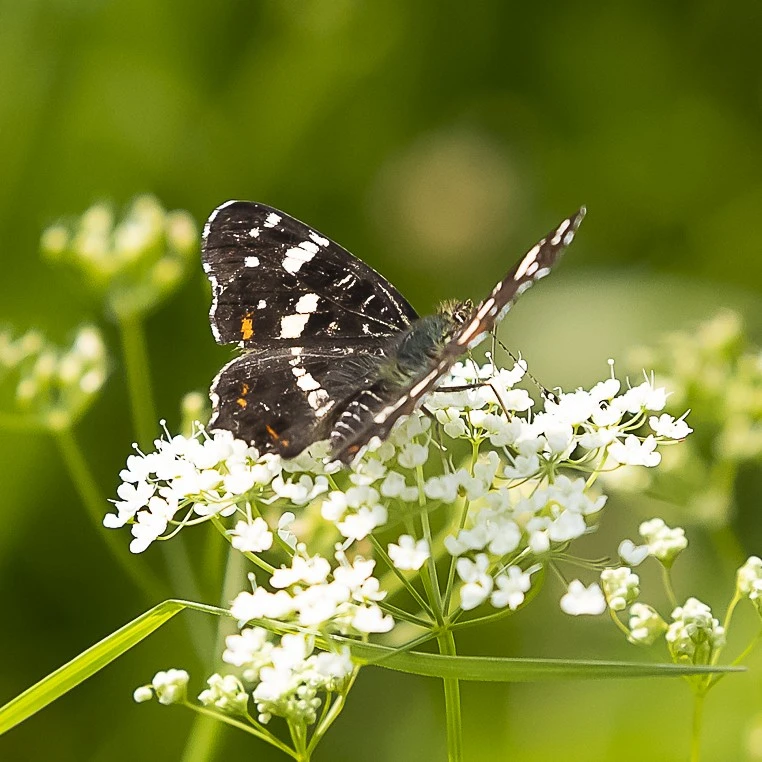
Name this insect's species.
Araschnia levana
